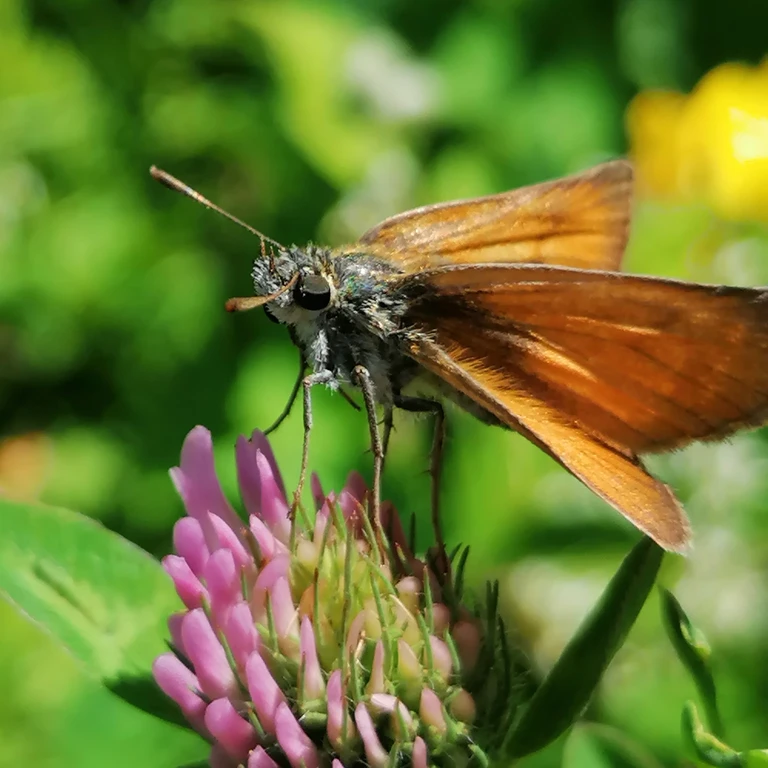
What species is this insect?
Thymelicus sylvestris
